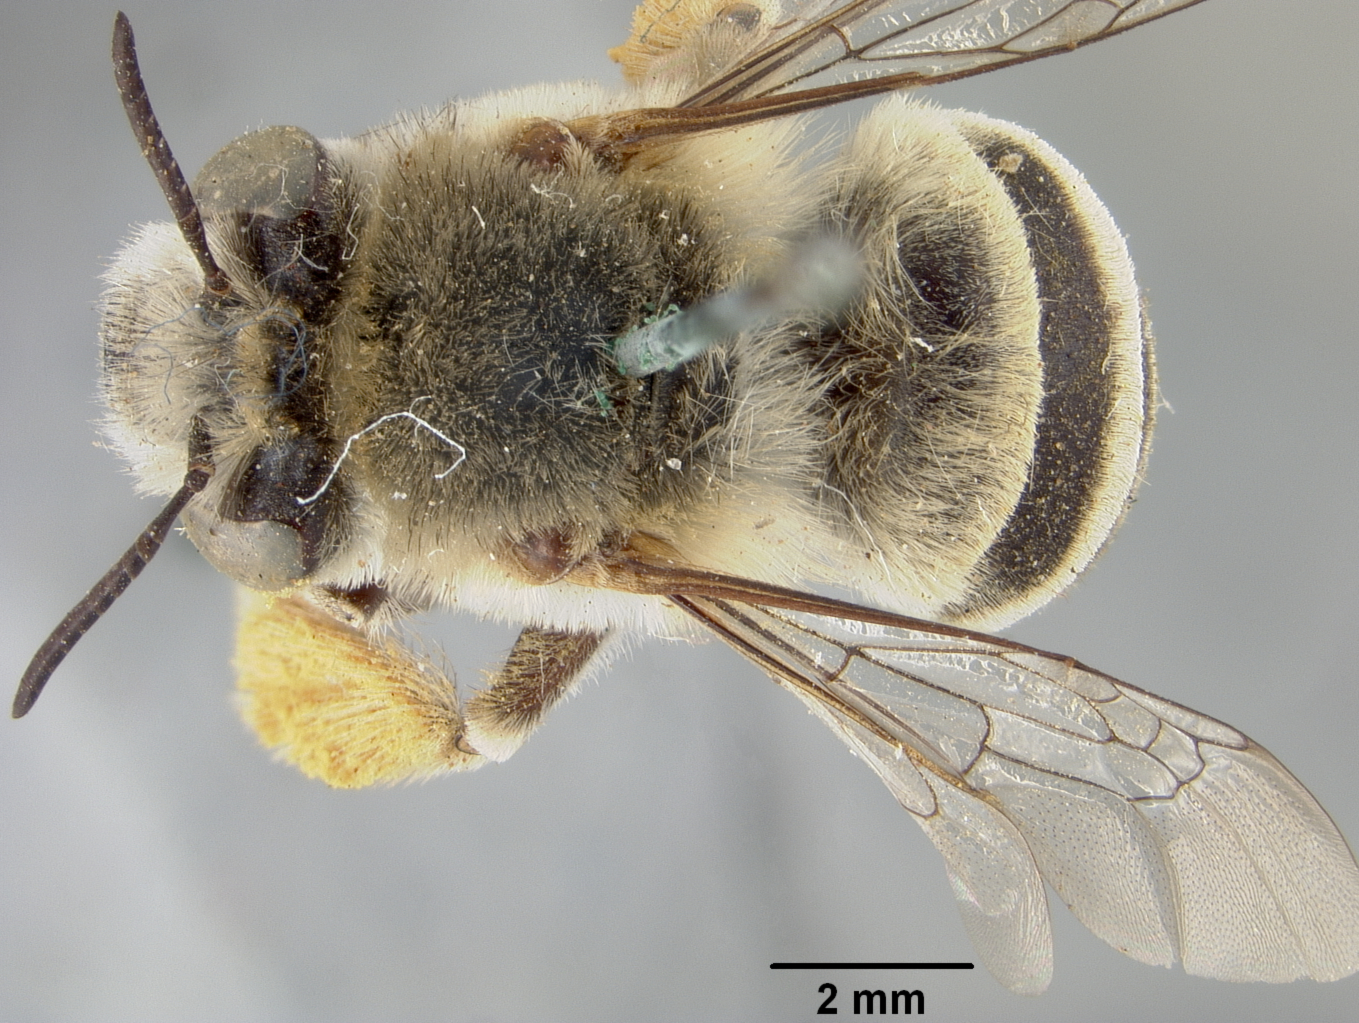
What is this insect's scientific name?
Podalirius alamosanus
